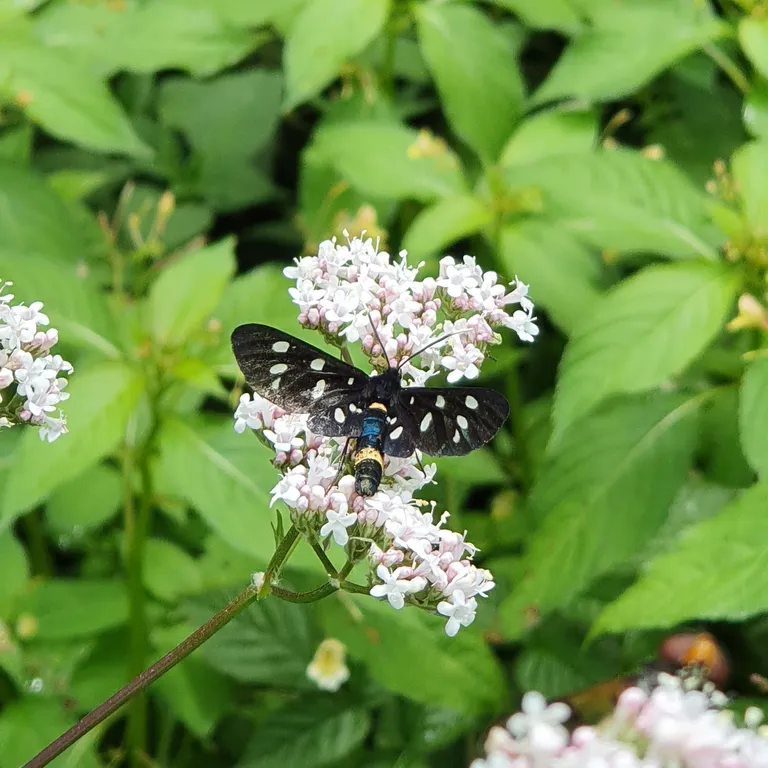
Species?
Amata phegea
